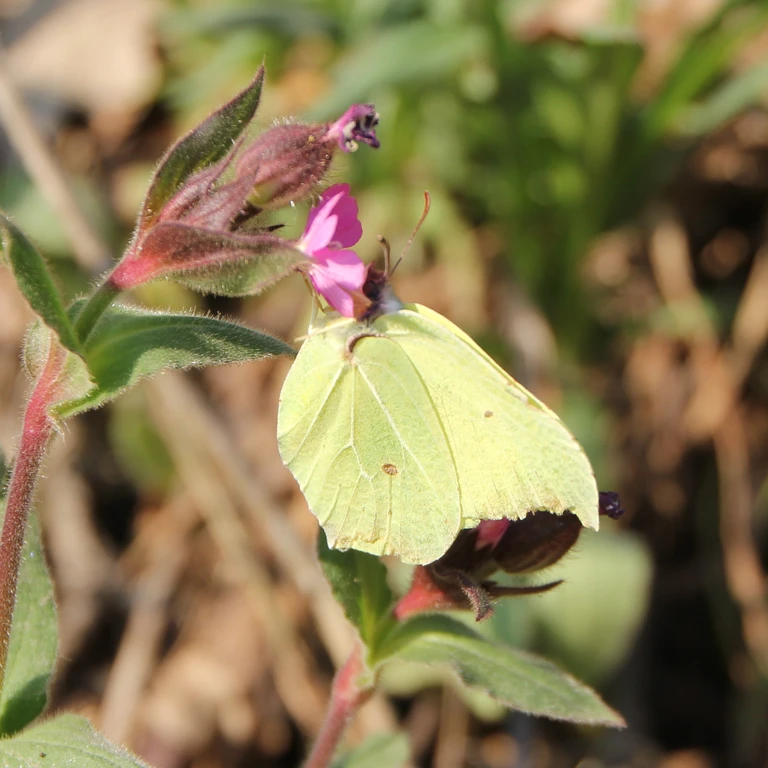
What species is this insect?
Gonepteryx rhamni
